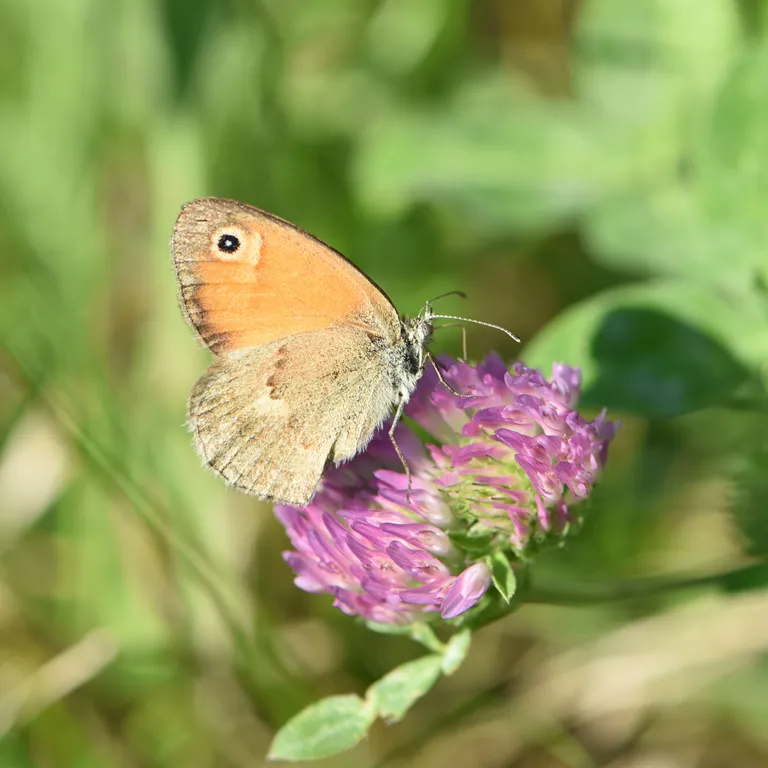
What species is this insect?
Coenonympha pamphilus
